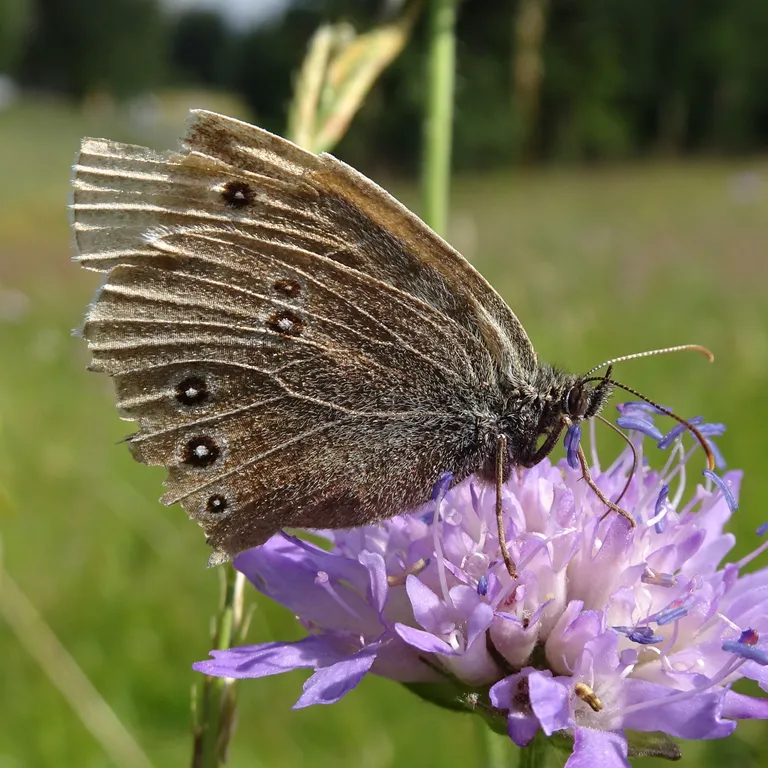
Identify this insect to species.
Aphantopus hyperantus
